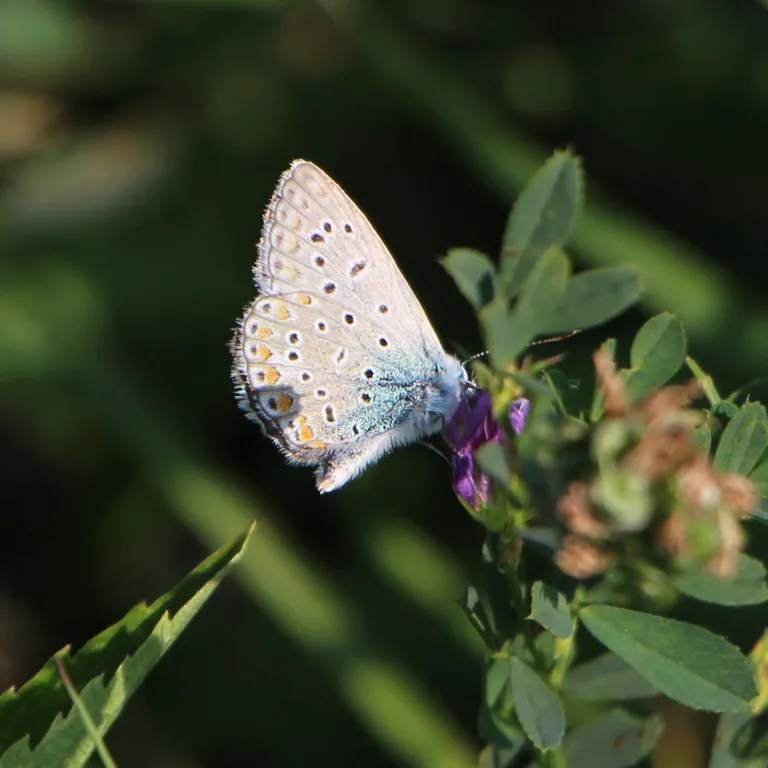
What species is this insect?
Polyommatus icarus
